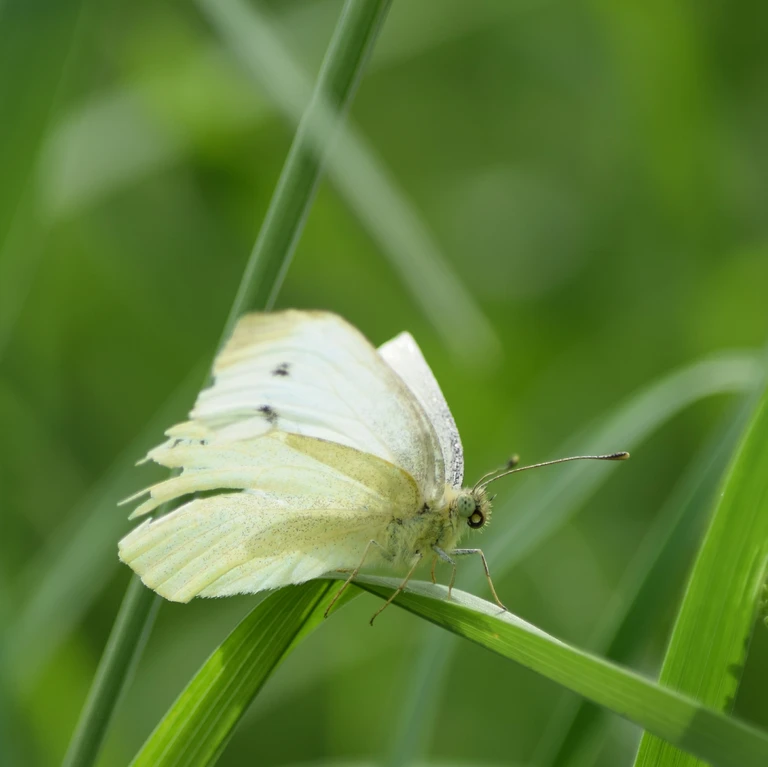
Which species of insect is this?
Pieris rapae
